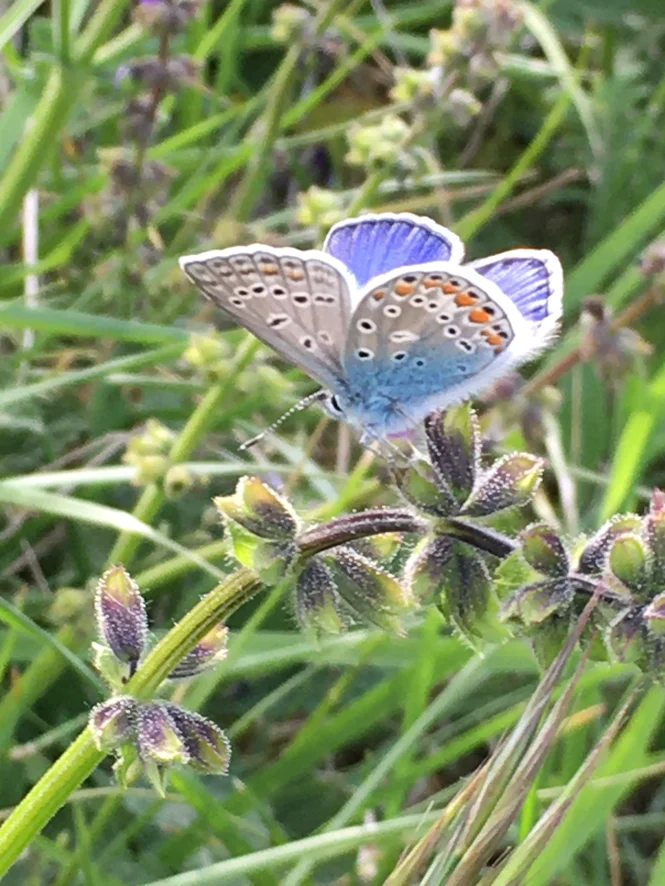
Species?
Polyommatus icarus
